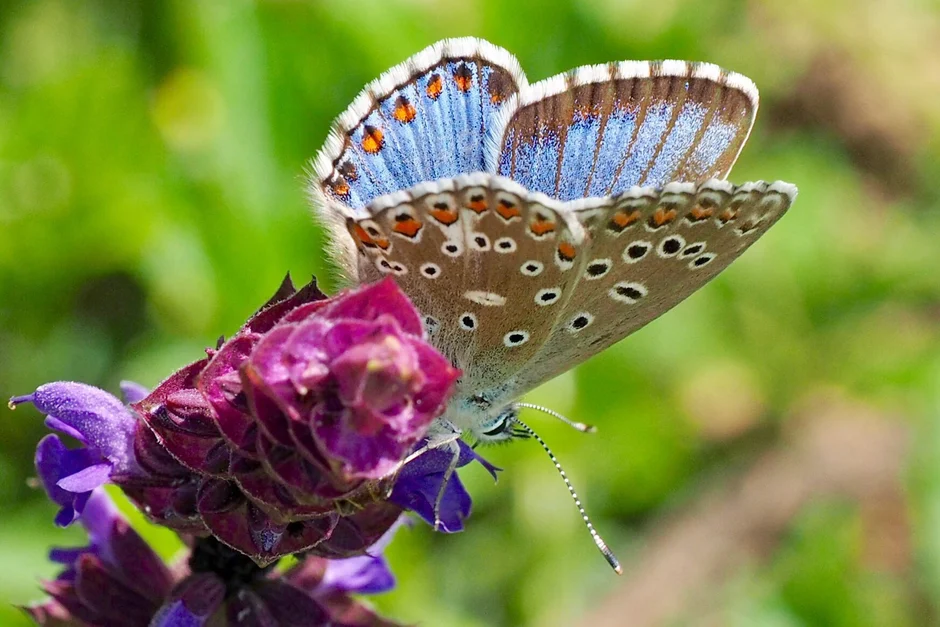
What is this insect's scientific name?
Lysandra bellargus
